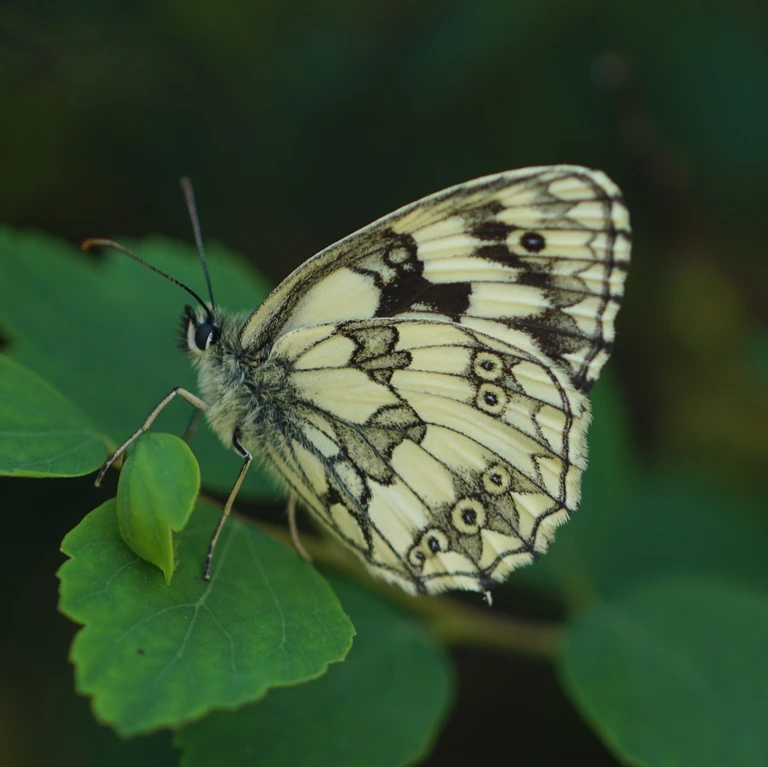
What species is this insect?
Melanargia galathea
